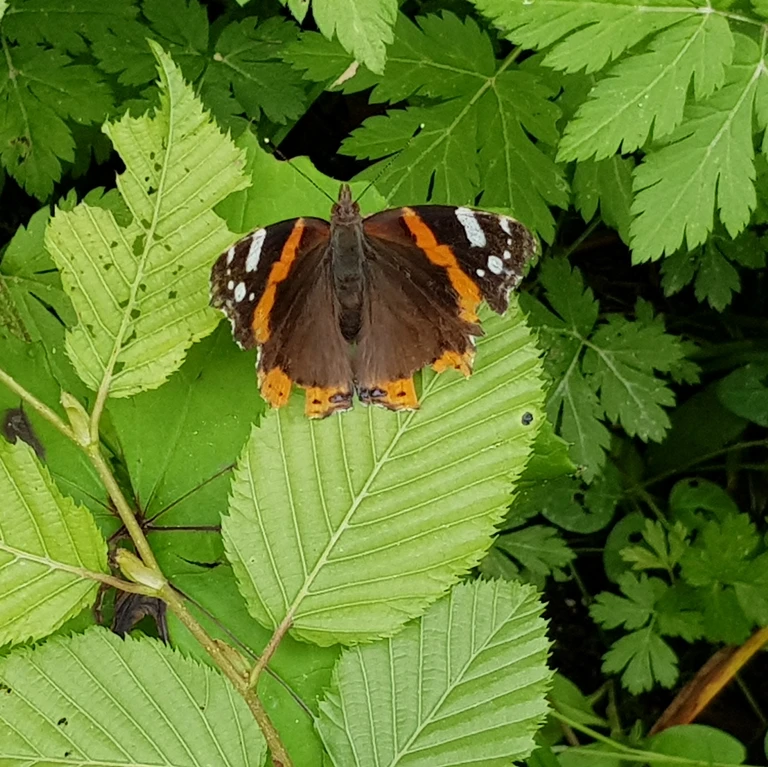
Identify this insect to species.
Vanessa atalanta
